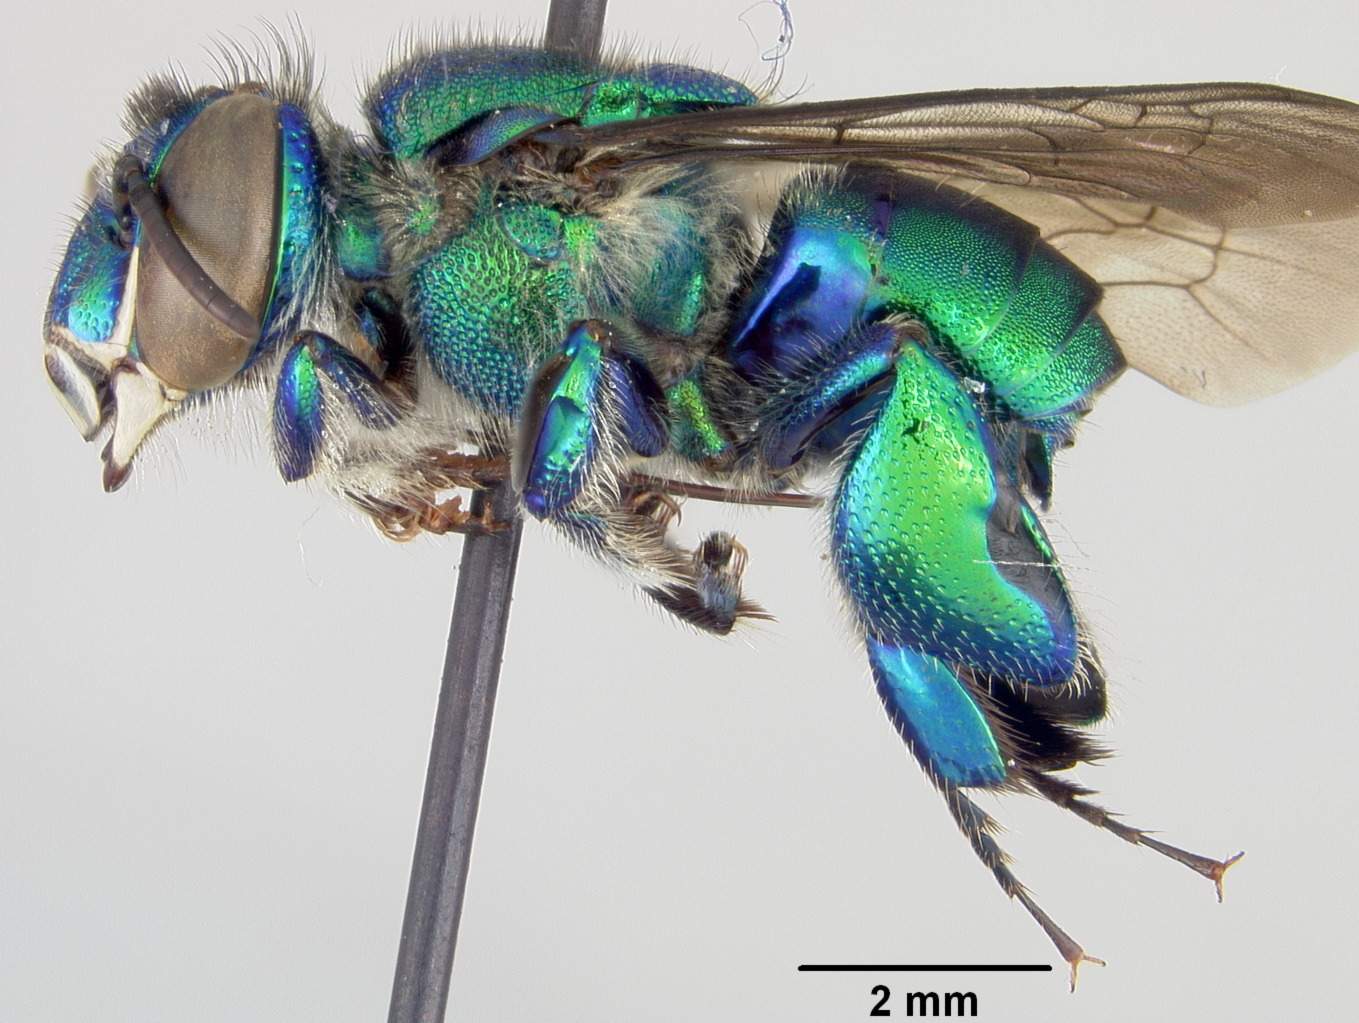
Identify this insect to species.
Euglossa parvula
